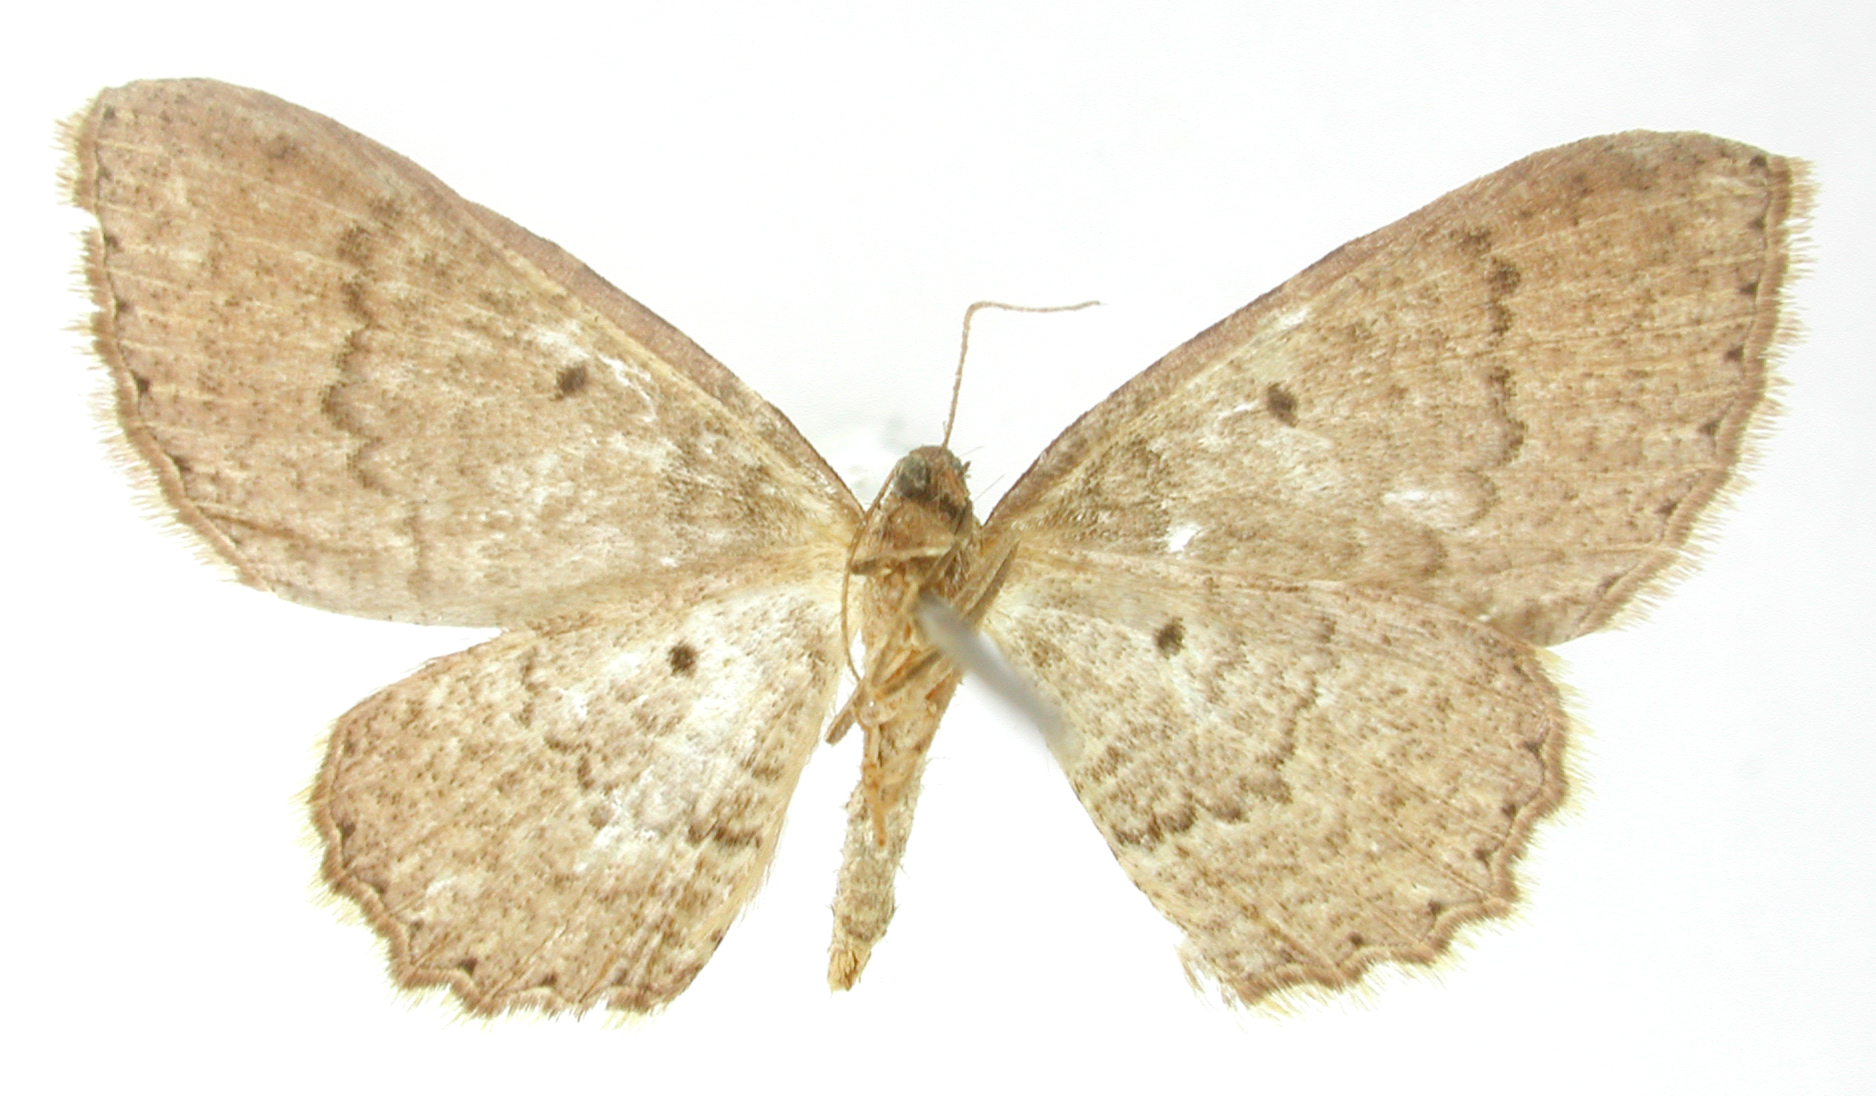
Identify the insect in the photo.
Cambogia arenacea
